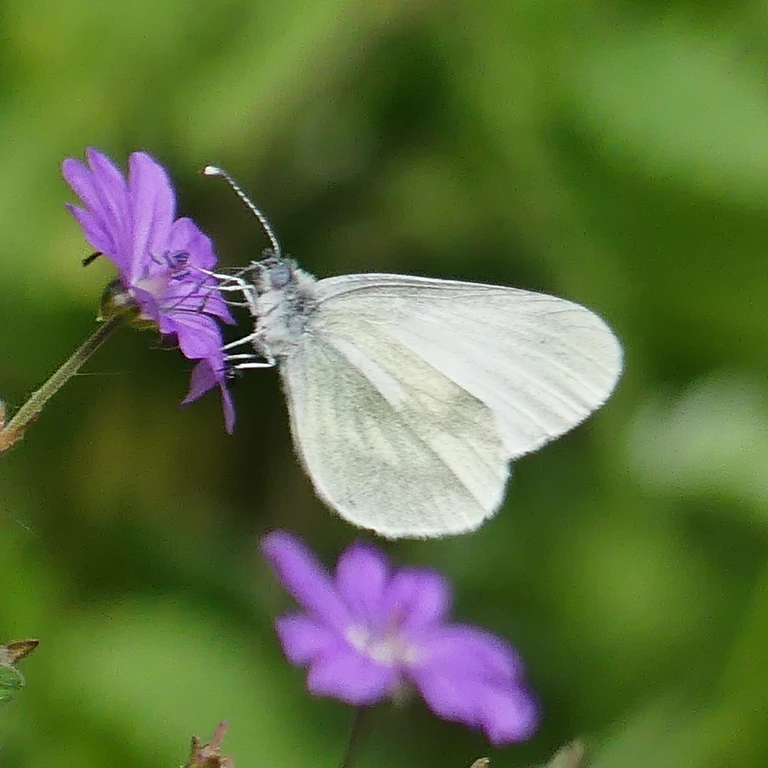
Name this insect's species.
Leptidea sinapis/juvernica
